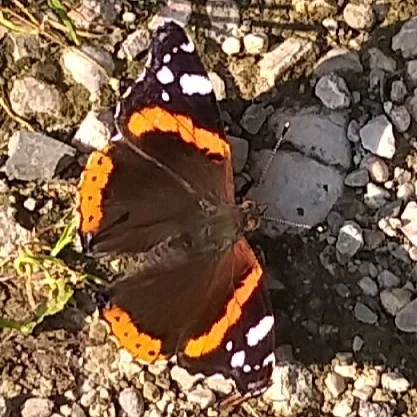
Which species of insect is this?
Vanessa atalanta
